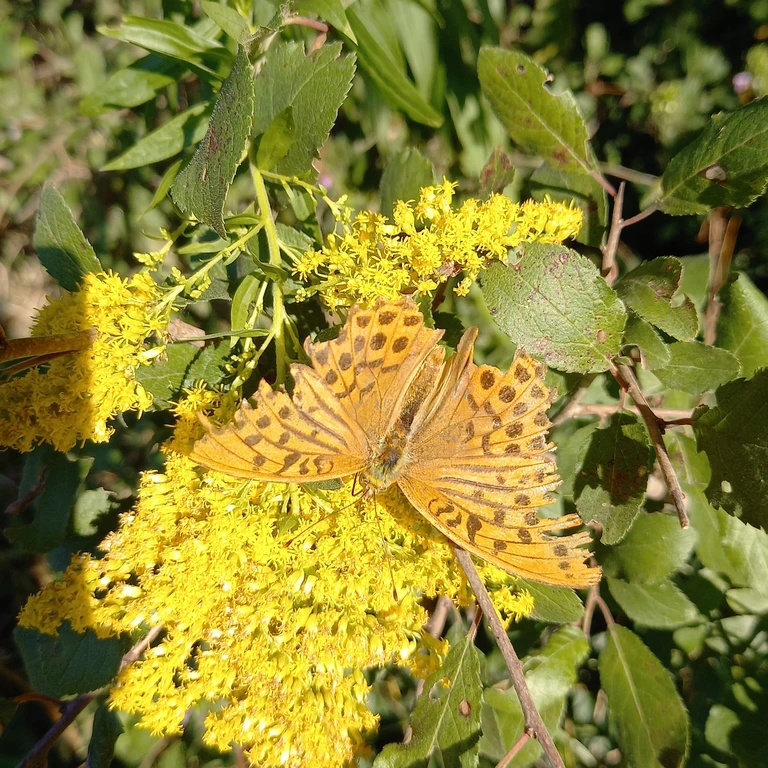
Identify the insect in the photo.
Argynnis paphia
